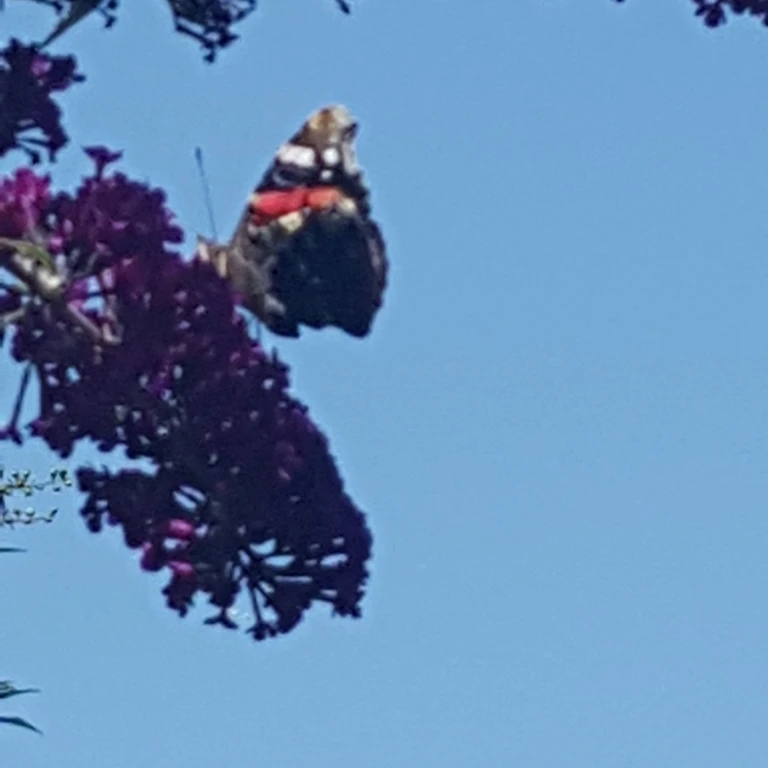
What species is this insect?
Vanessa atalanta
